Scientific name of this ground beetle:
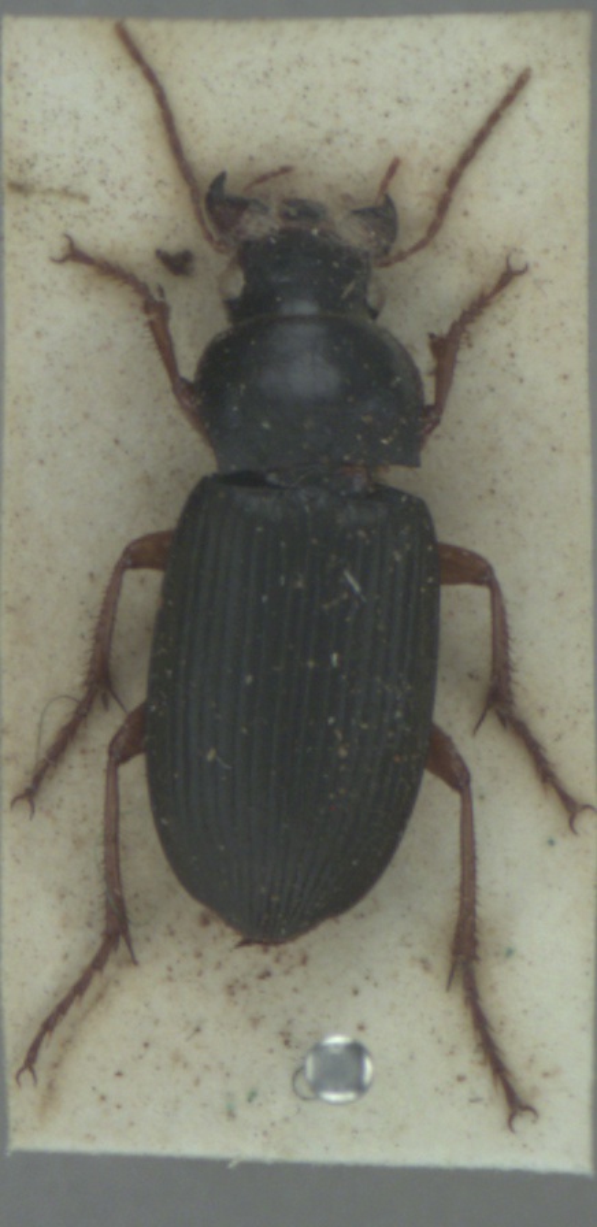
Harpalus rufipes
